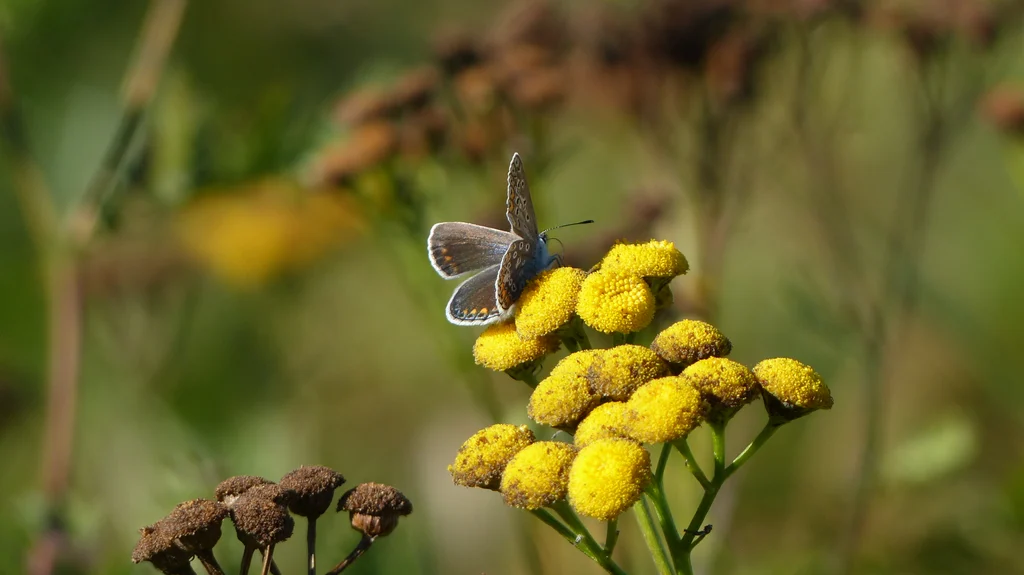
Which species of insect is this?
Polyommatus icarus
